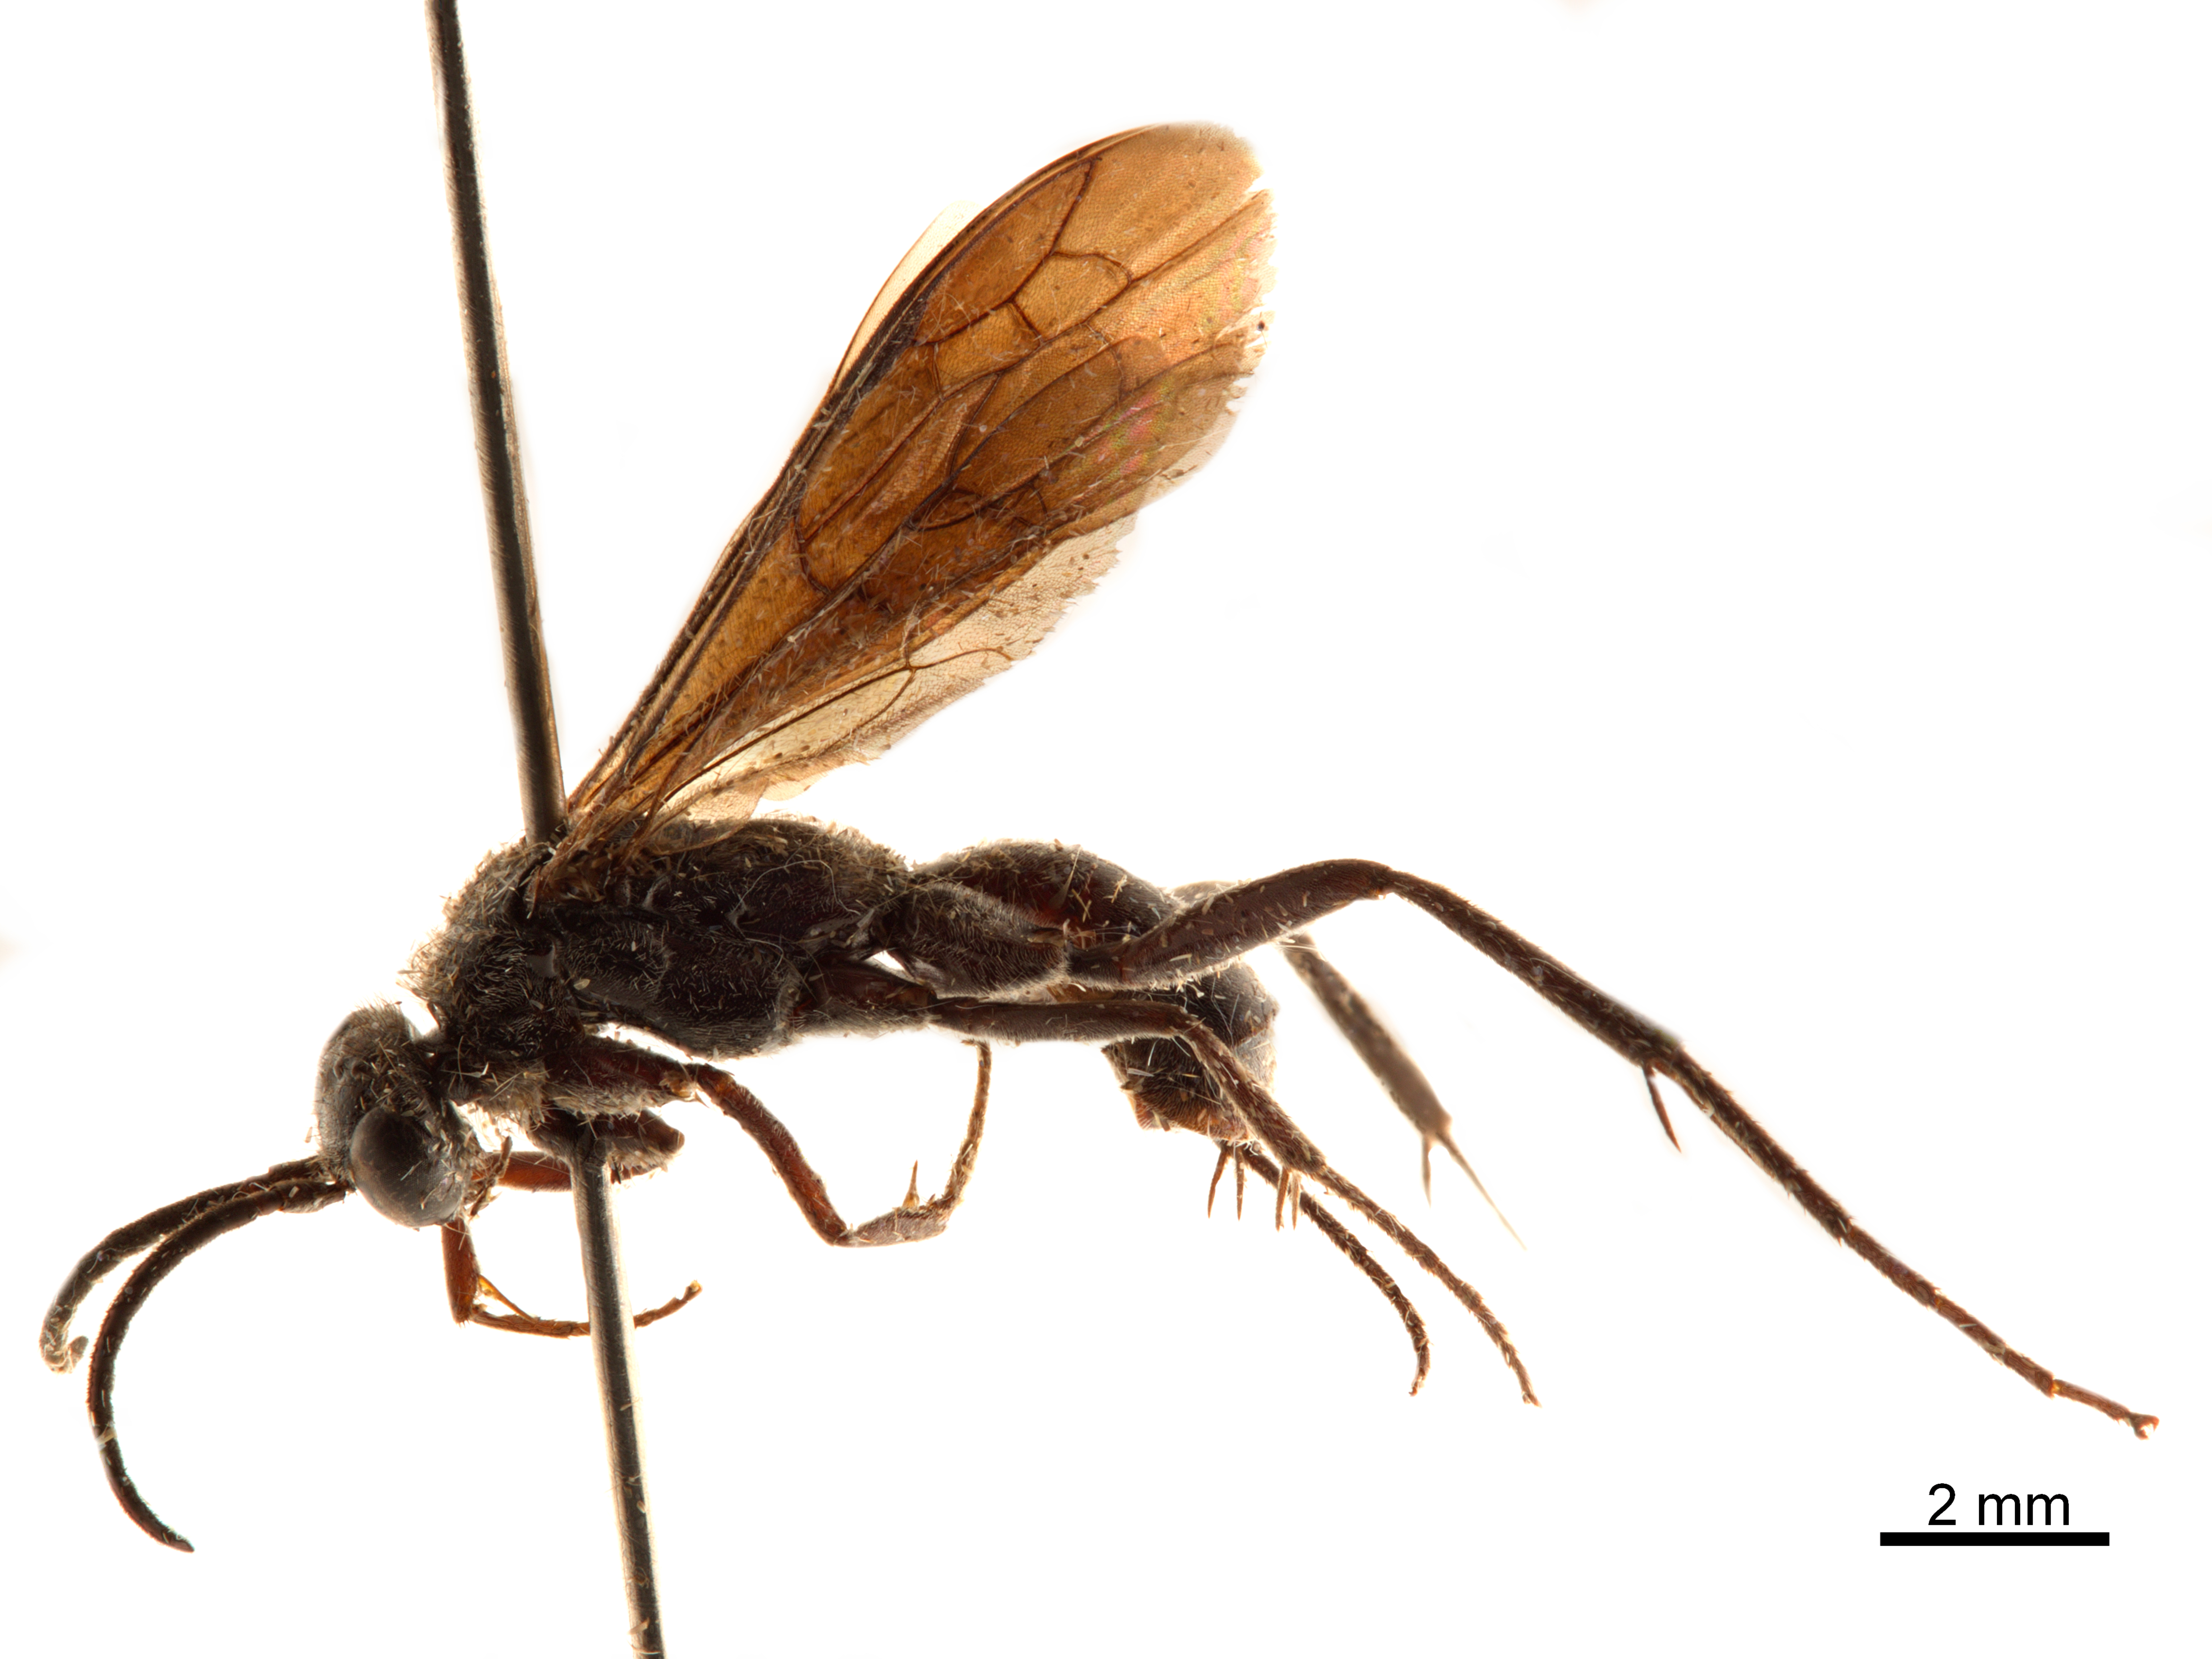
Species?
Lissocnemis niger
